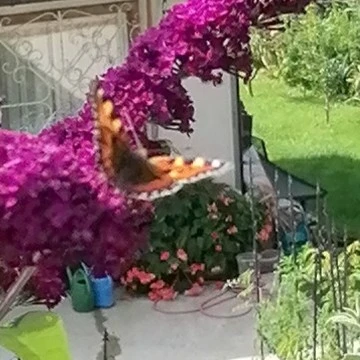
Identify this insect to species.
Aglais urticae
